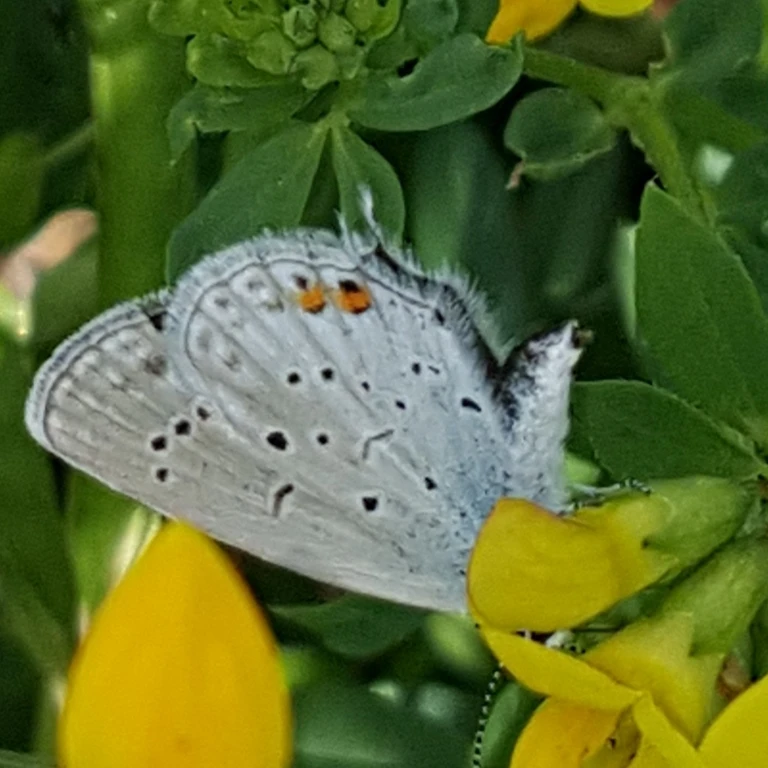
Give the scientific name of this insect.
Cupido argiades (also Elkalyce argiades)
